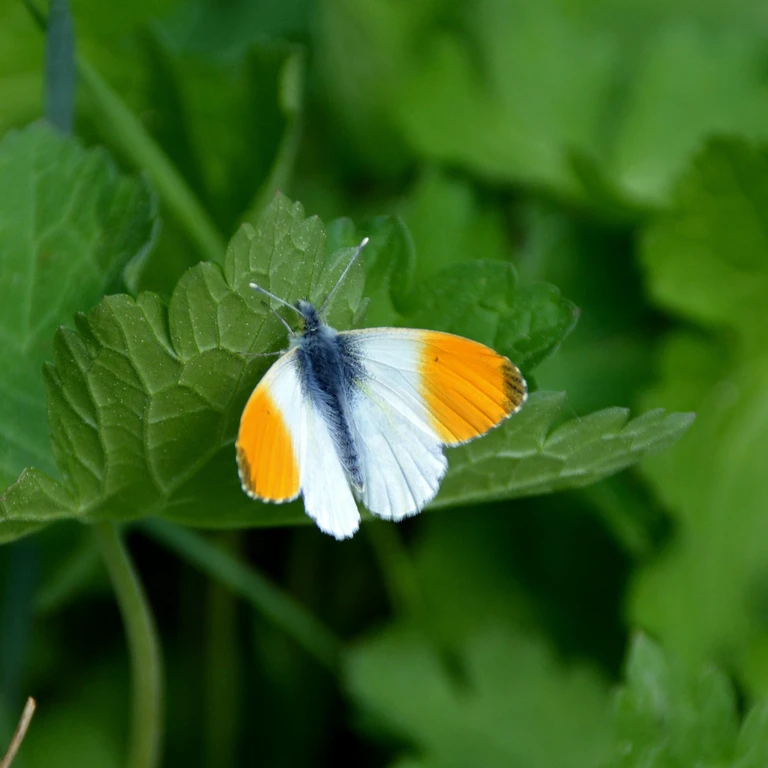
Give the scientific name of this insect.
Anthocharis cardamines
